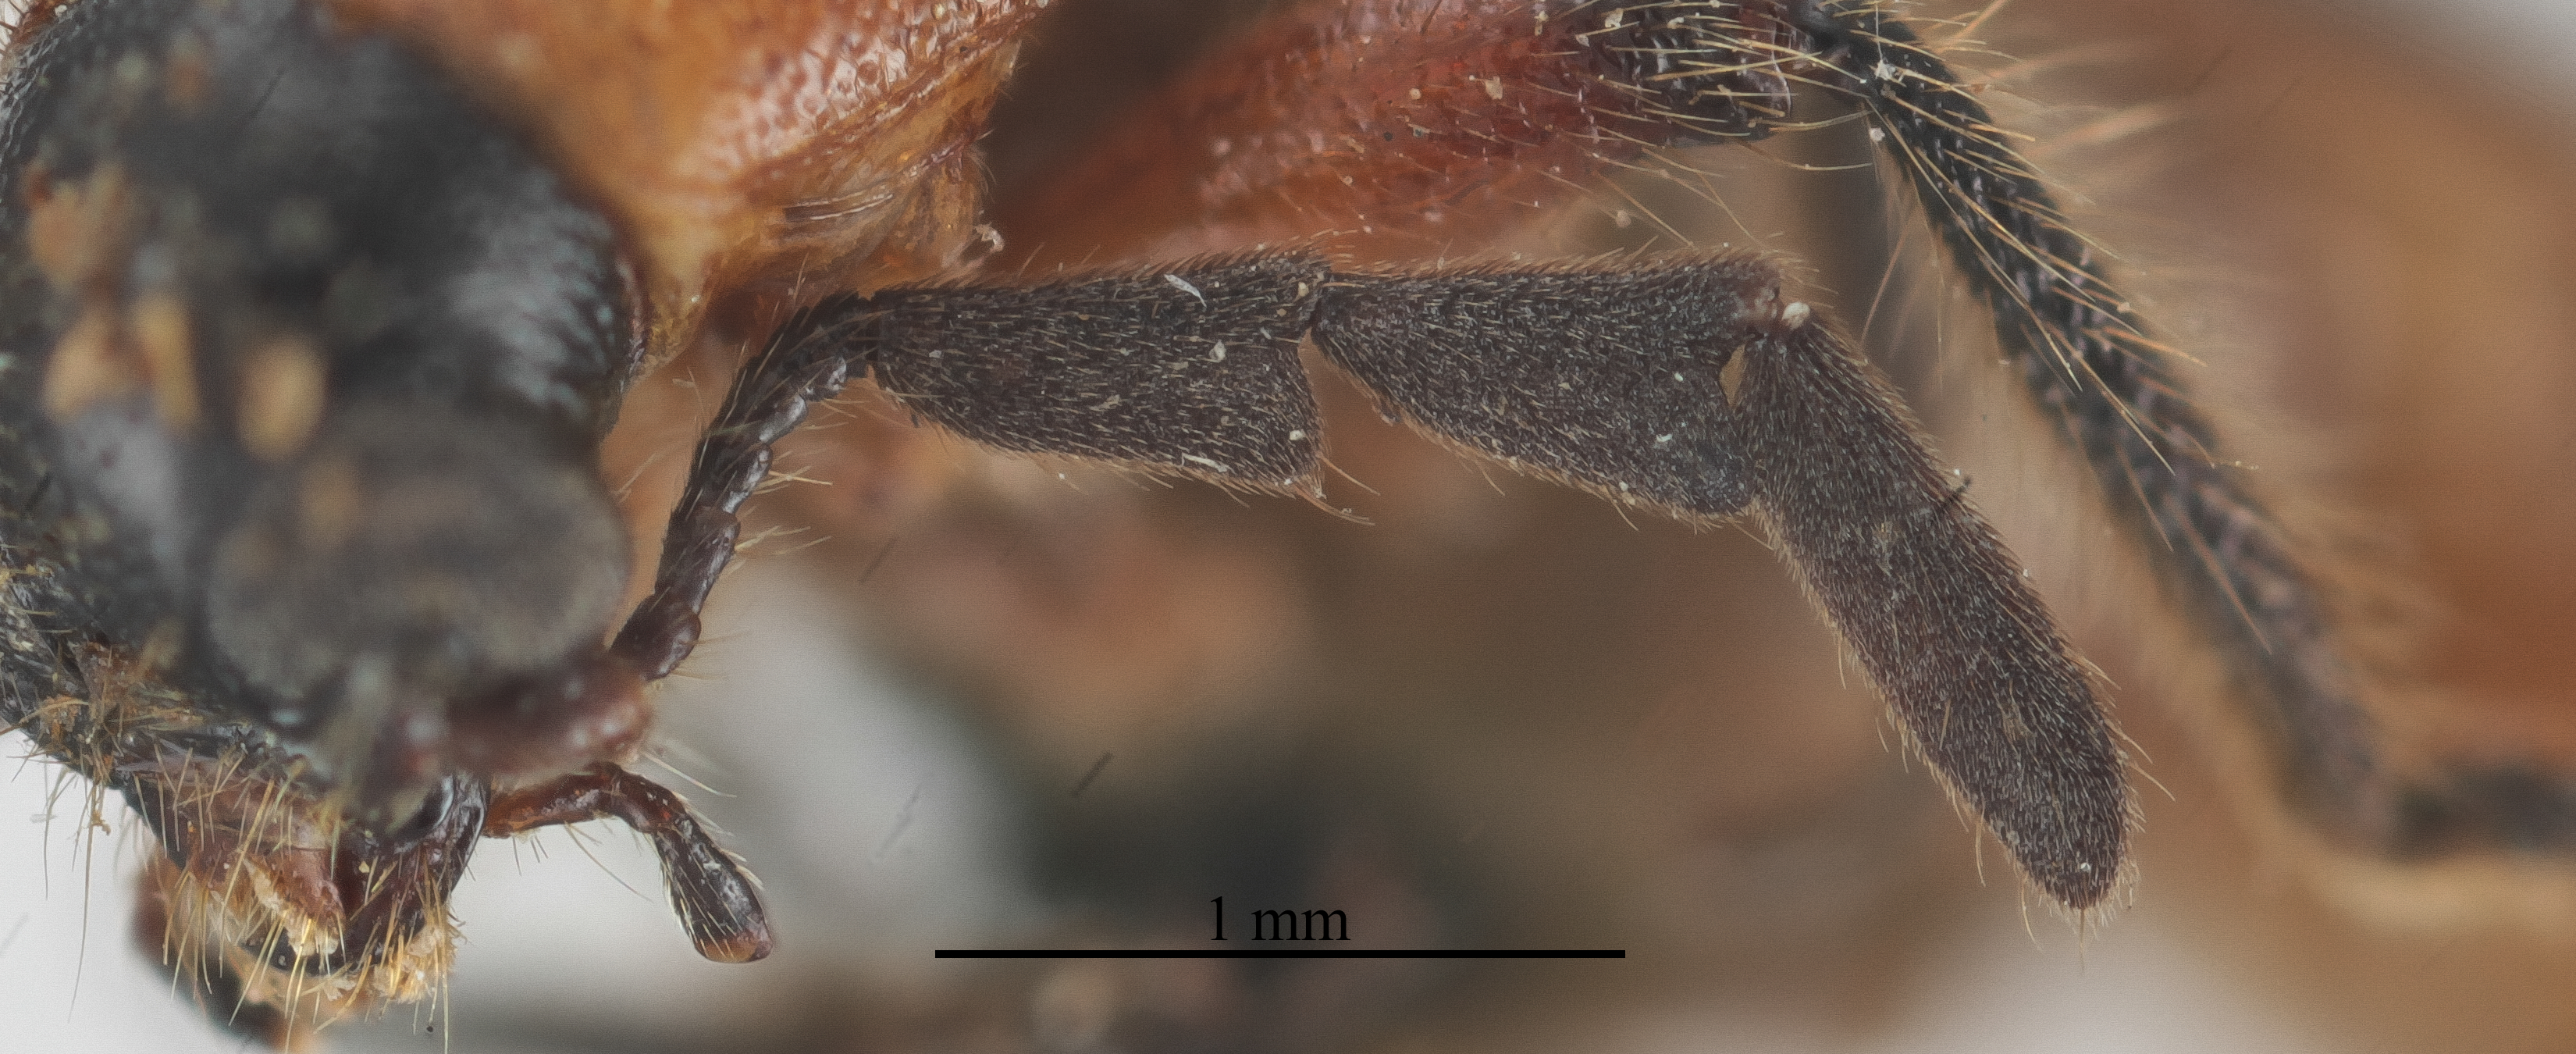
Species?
Teneropsis sibuyanus
